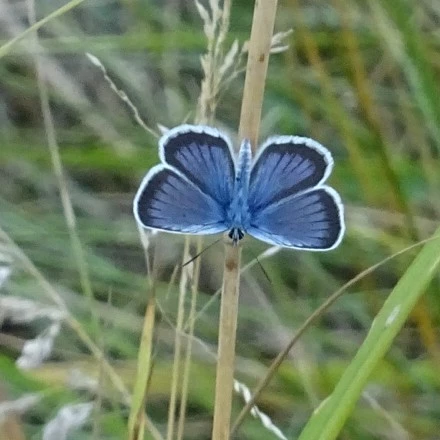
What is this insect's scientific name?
Plebejus argus
